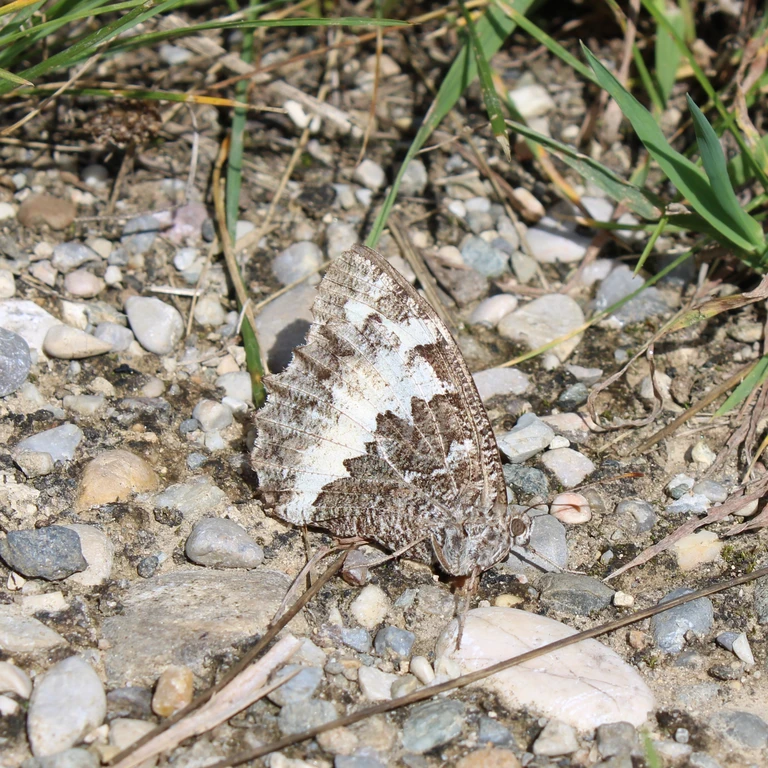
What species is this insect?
Brintesia circe
